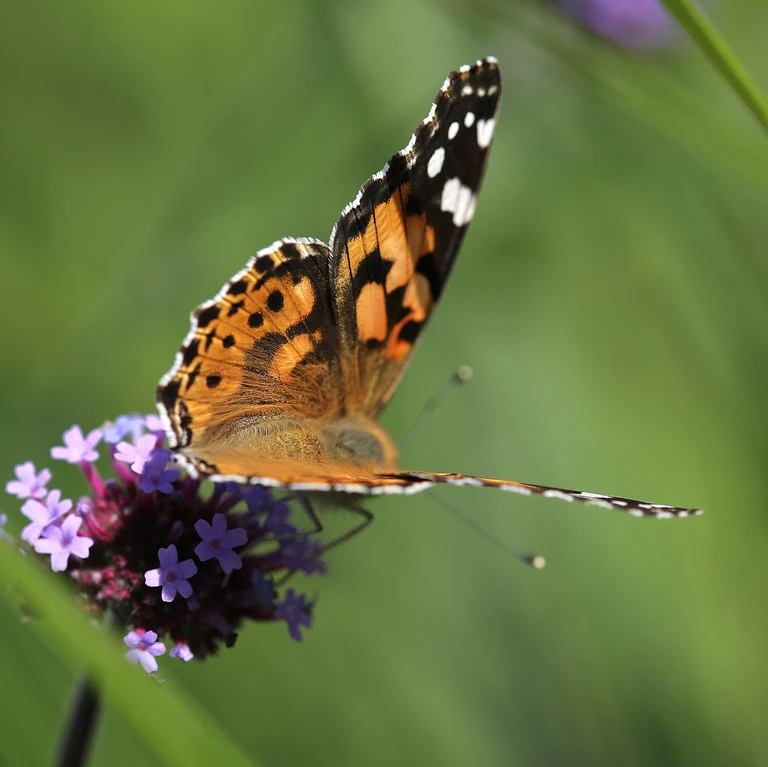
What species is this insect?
Vanessa cardui
